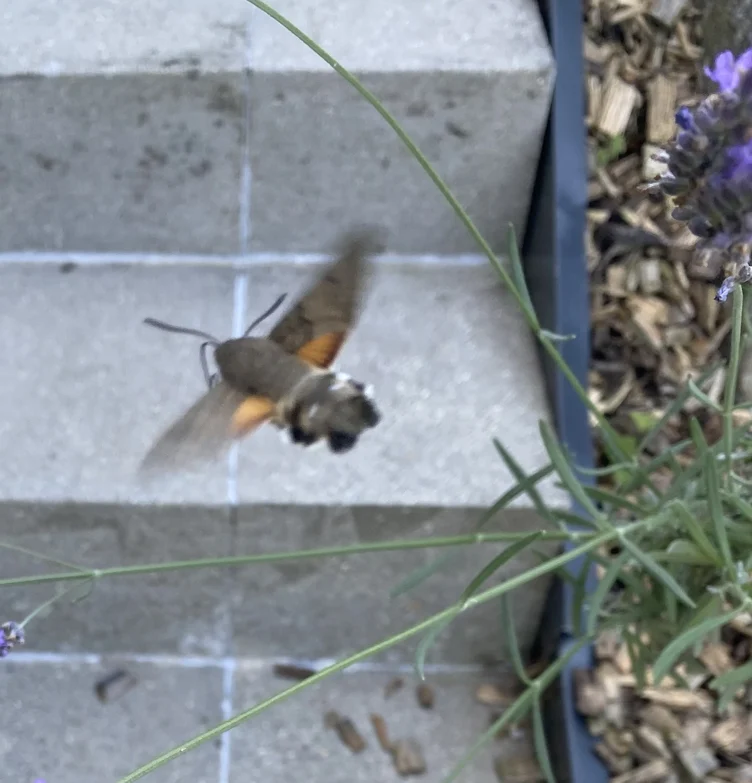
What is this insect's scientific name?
Macroglossum stellatarum
